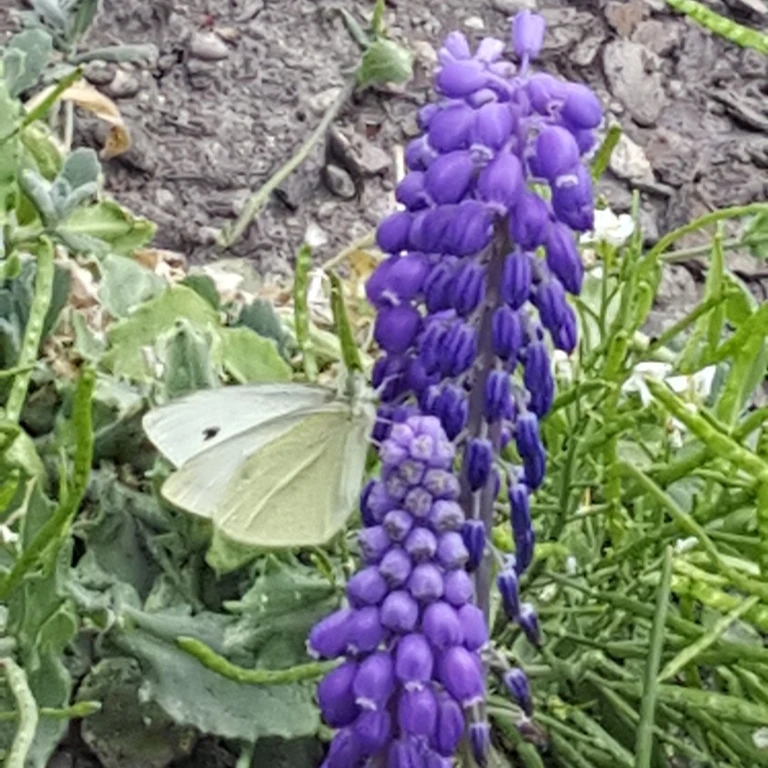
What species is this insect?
Pieris rapae
